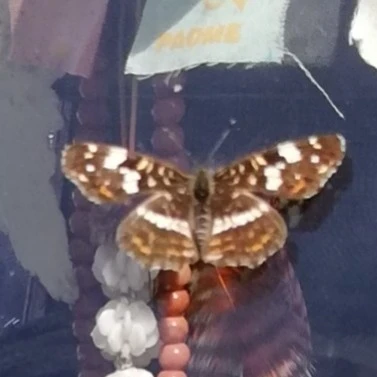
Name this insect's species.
Araschnia levana
